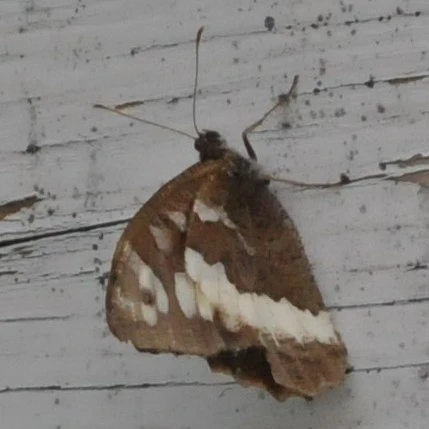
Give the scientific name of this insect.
Brintesia circe
